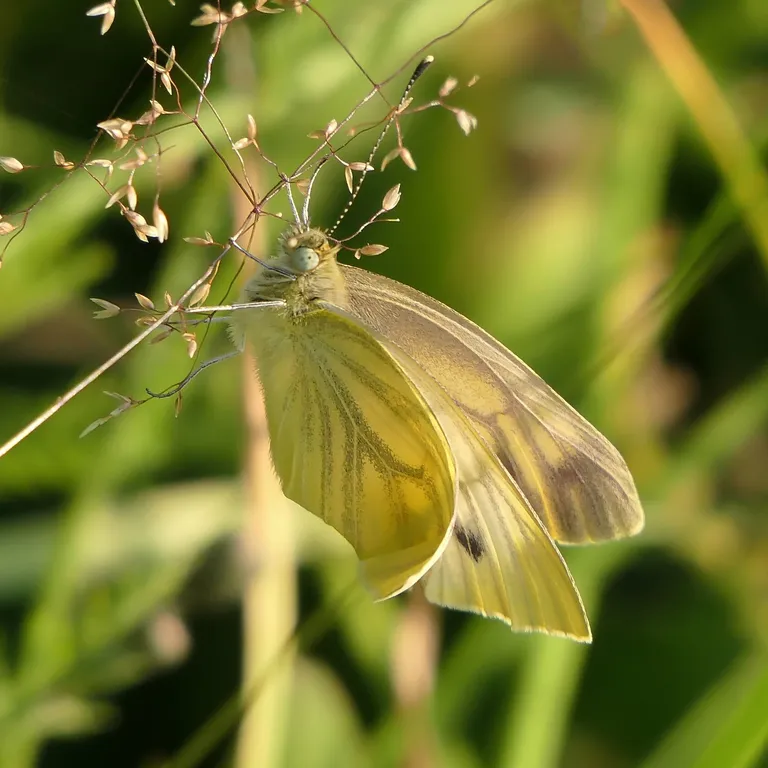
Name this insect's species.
Pieris bryoniae
